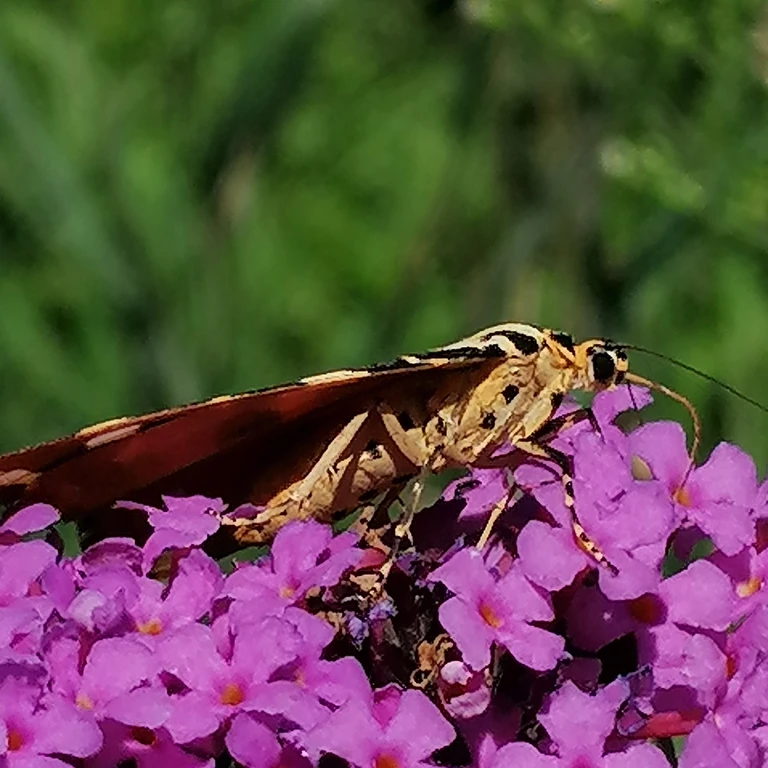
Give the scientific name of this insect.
Euplagia quadripunctaria
